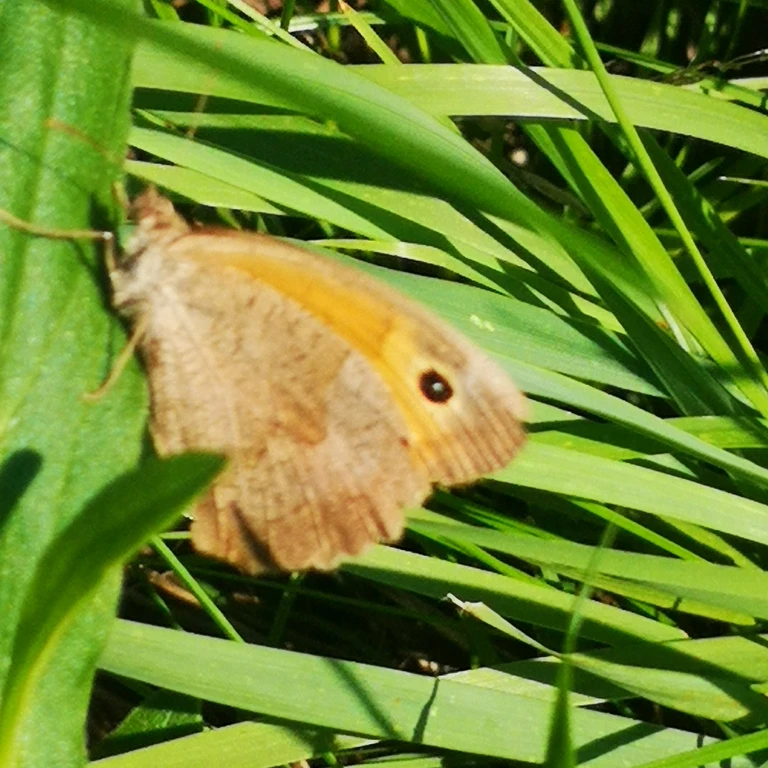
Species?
Maniola jurtina
